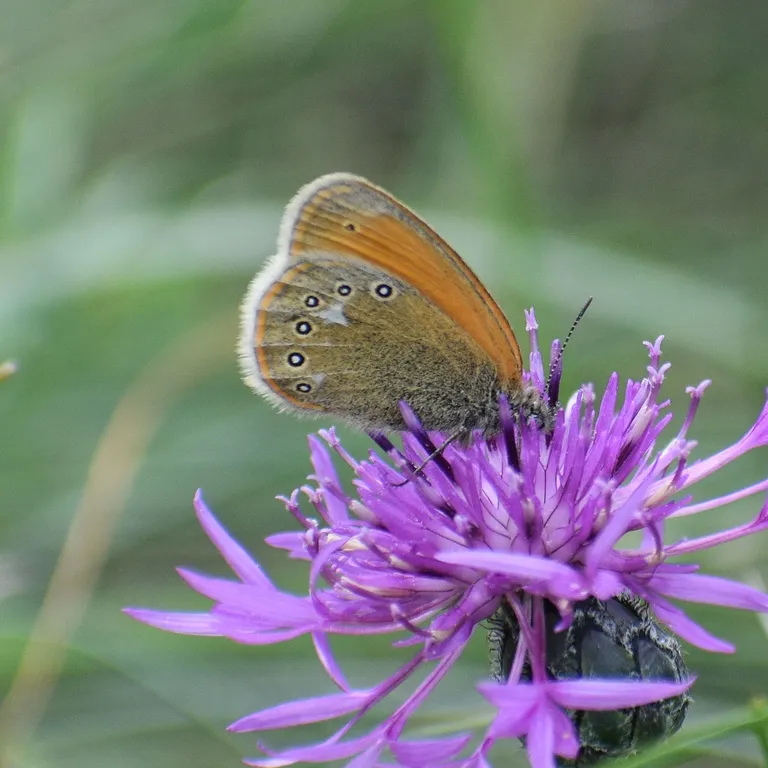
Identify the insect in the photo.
Coenonympha glycerion (also Coenonympha iphis)
